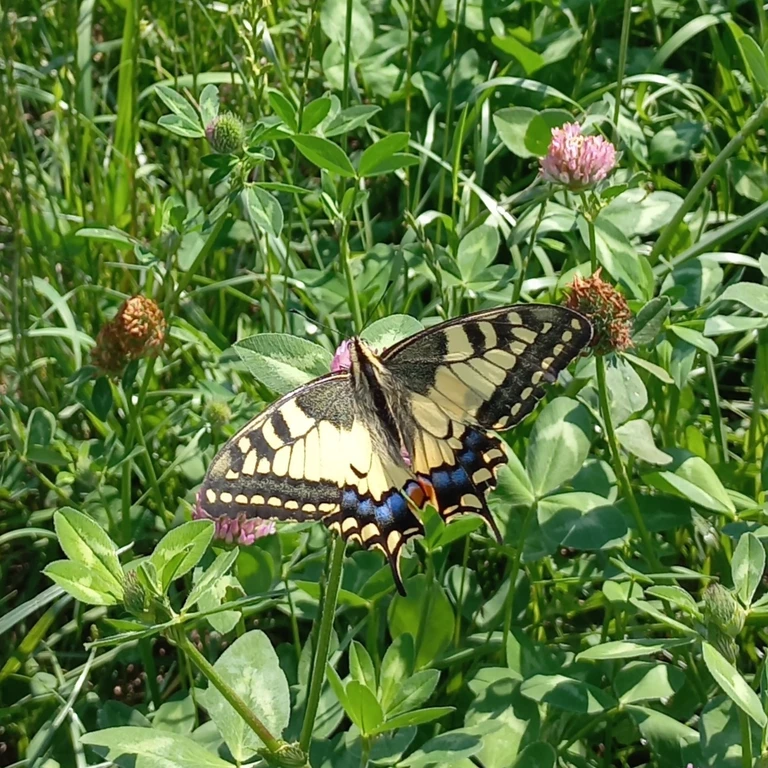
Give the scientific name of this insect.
Papilio machaon
